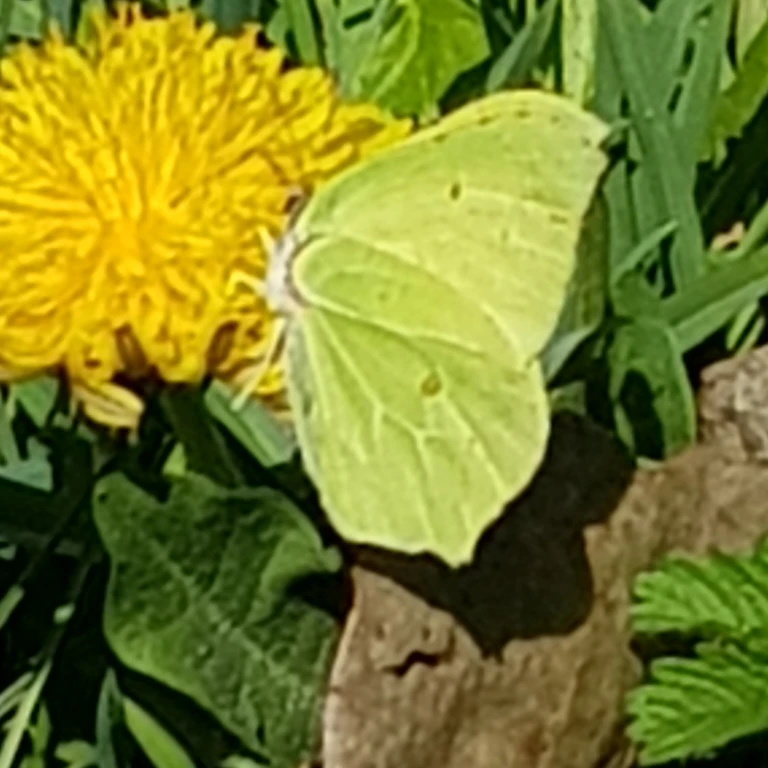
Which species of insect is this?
Gonepteryx rhamni
